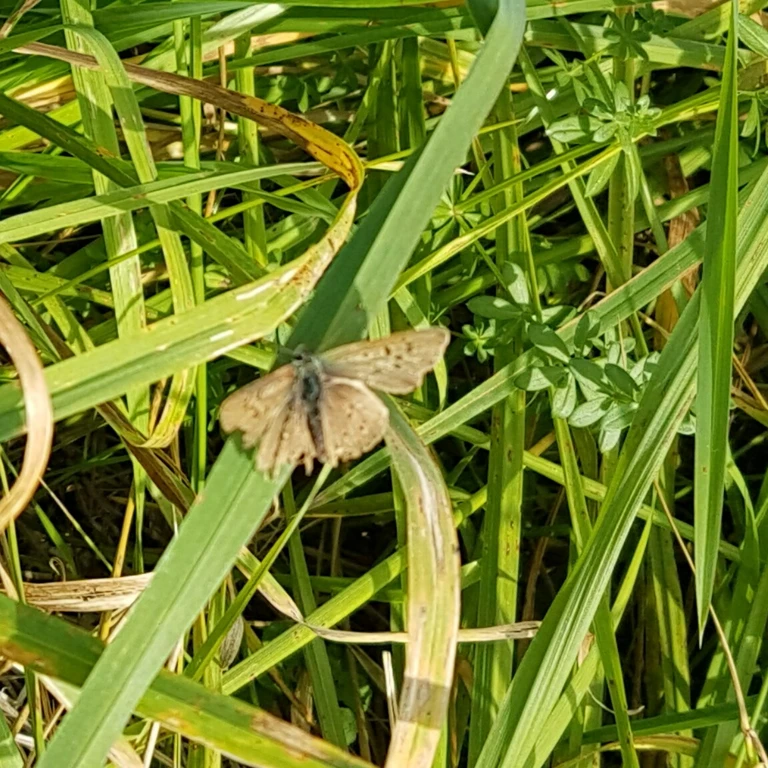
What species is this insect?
Lycaena tityrus (also Loweia tityrus)
